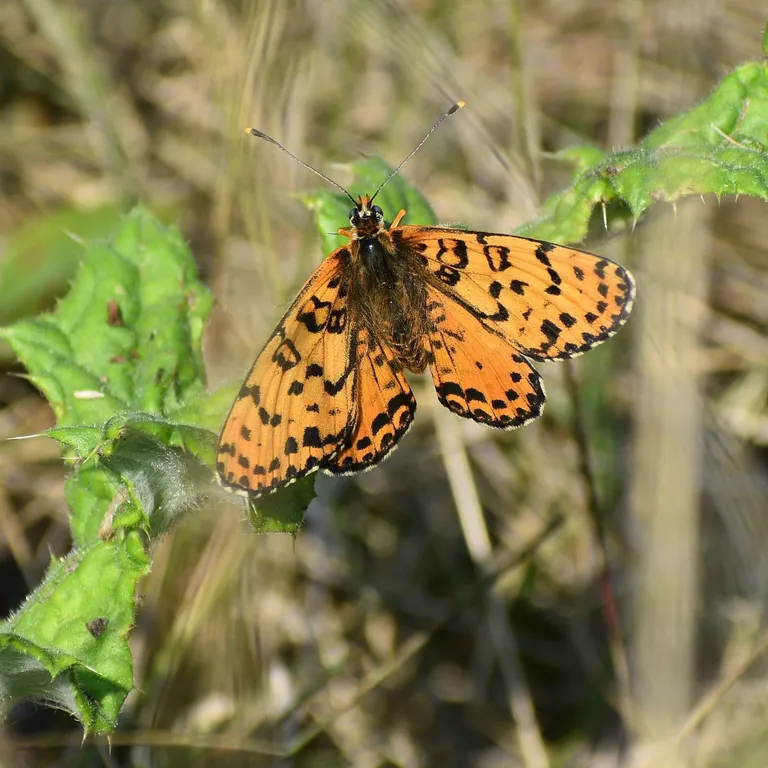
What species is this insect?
Melitaea didyma
